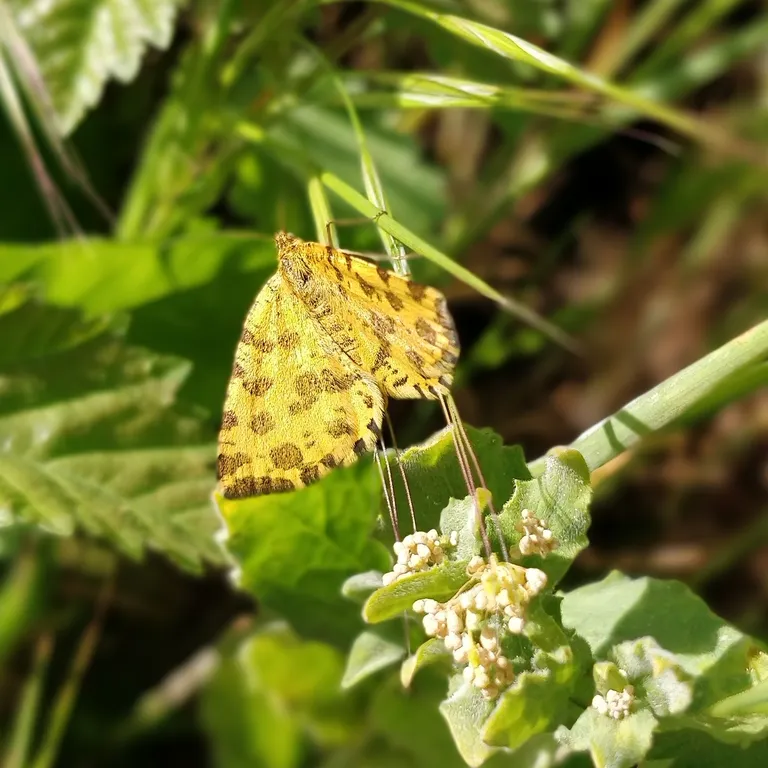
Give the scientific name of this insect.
Pseudopanthera macularia
